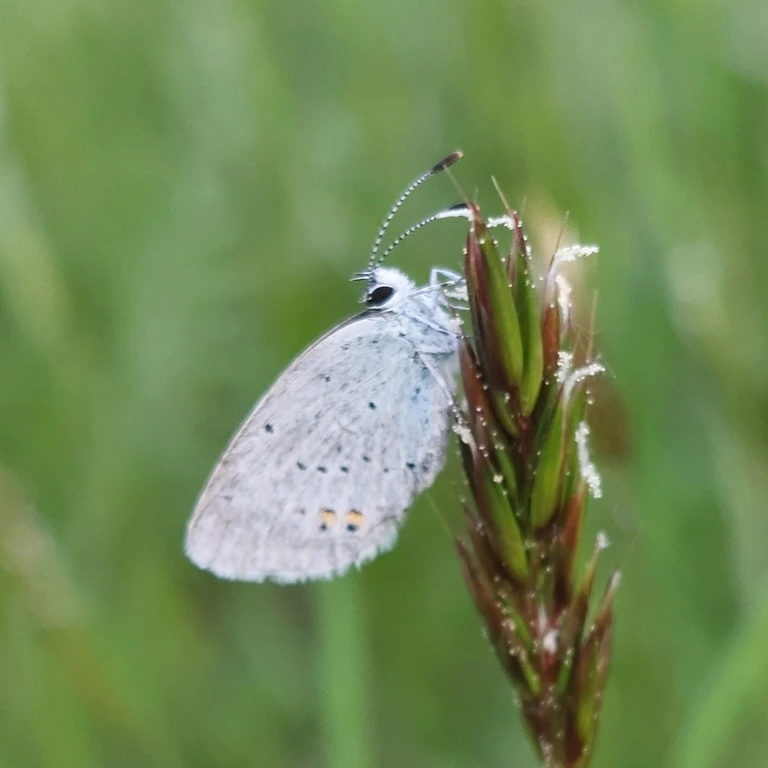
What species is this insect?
Cupido argiades (also Elkalyce argiades)
